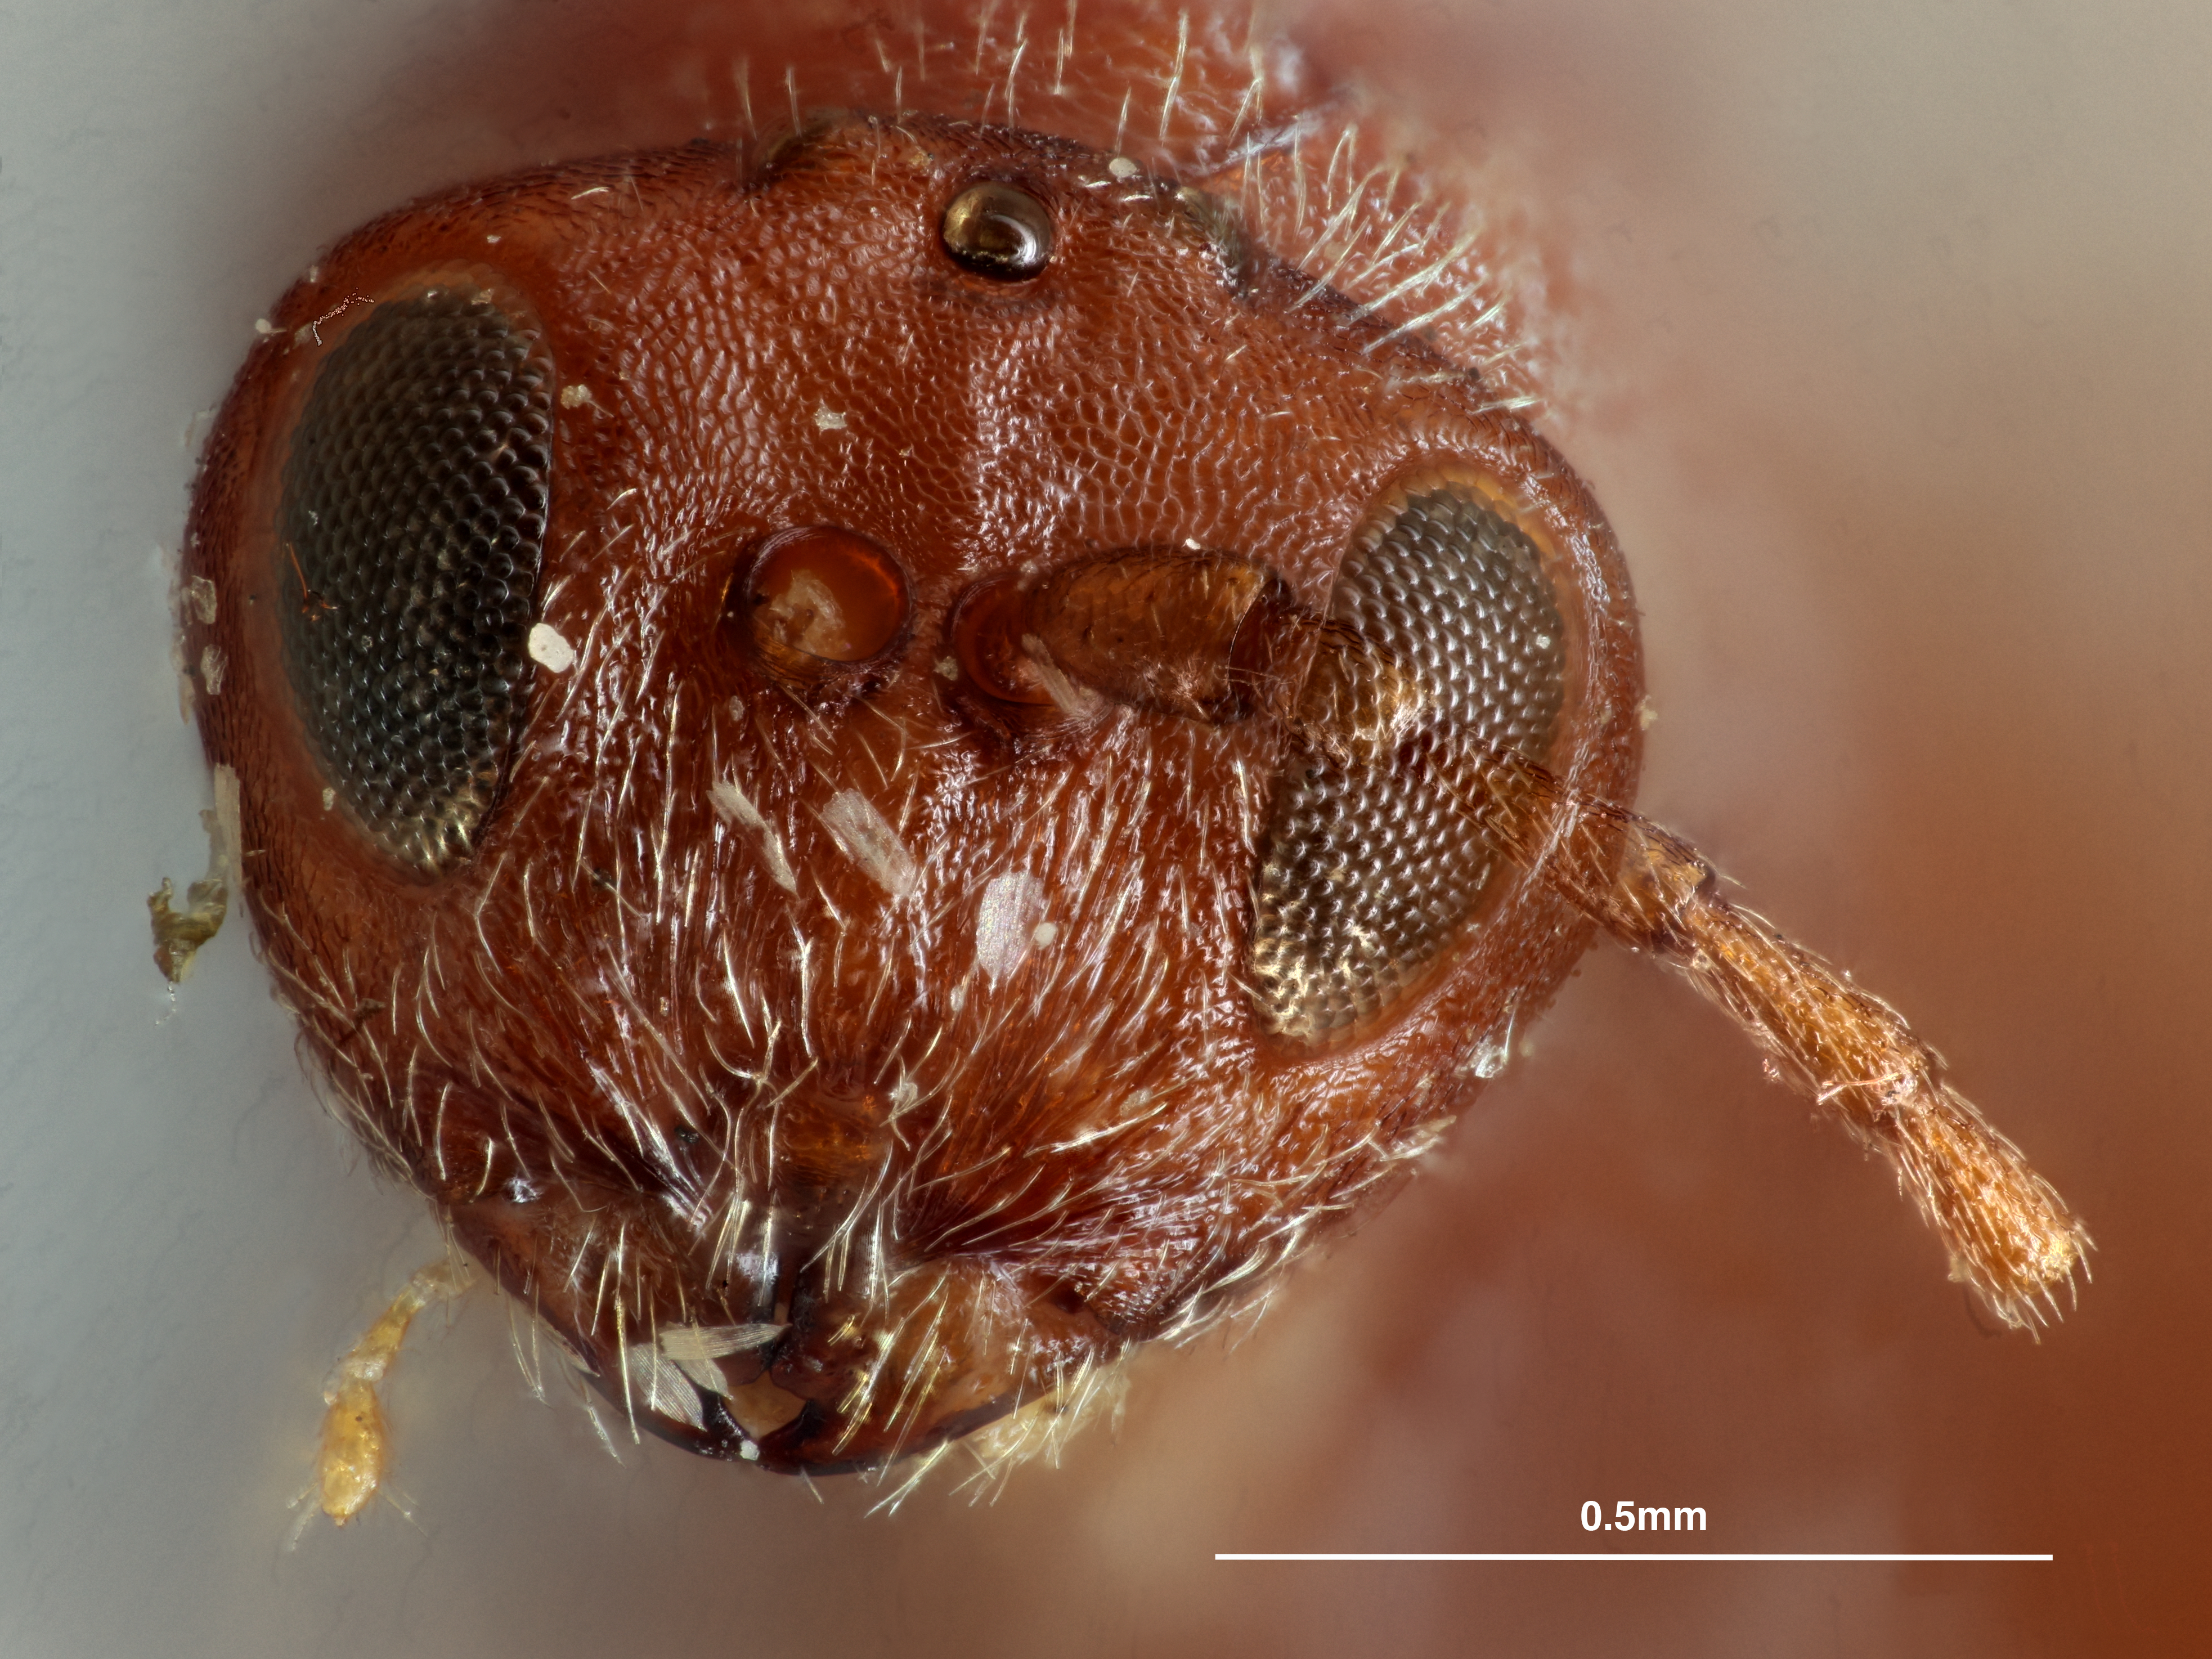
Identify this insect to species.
Andricus cryptus
